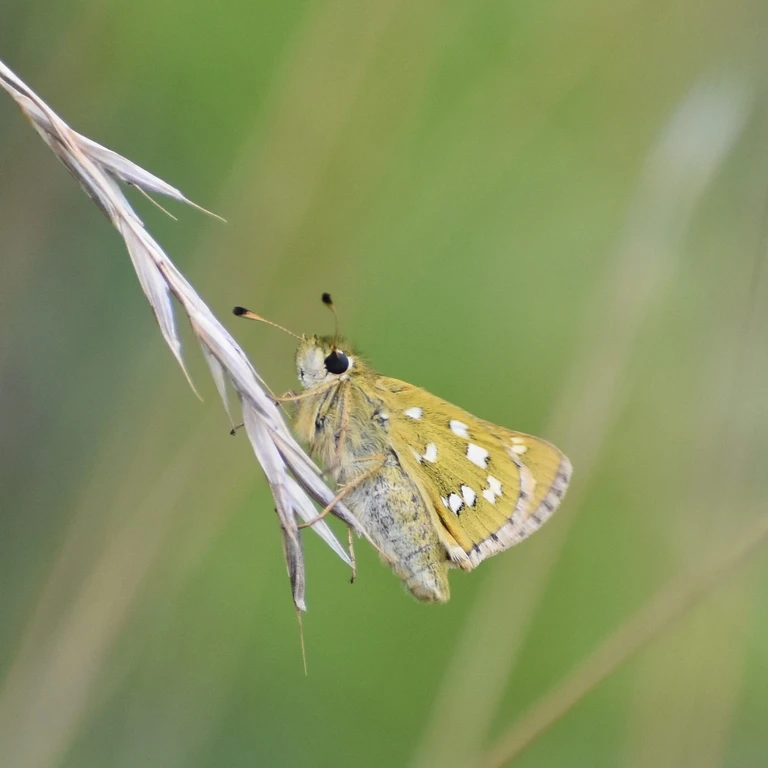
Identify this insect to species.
Hesperia comma
